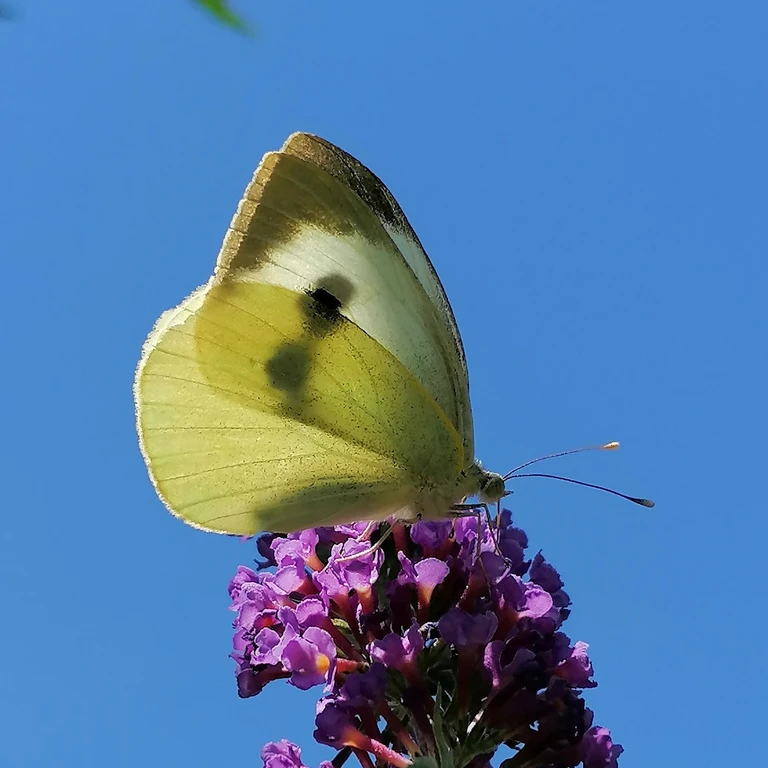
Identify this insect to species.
Pieris brassicae
